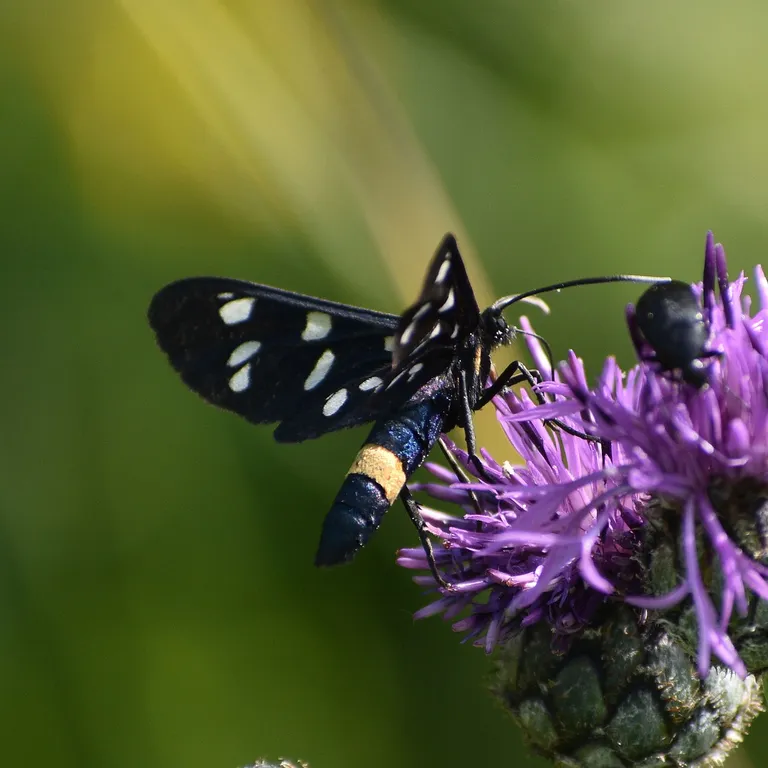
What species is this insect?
Amata phegea
